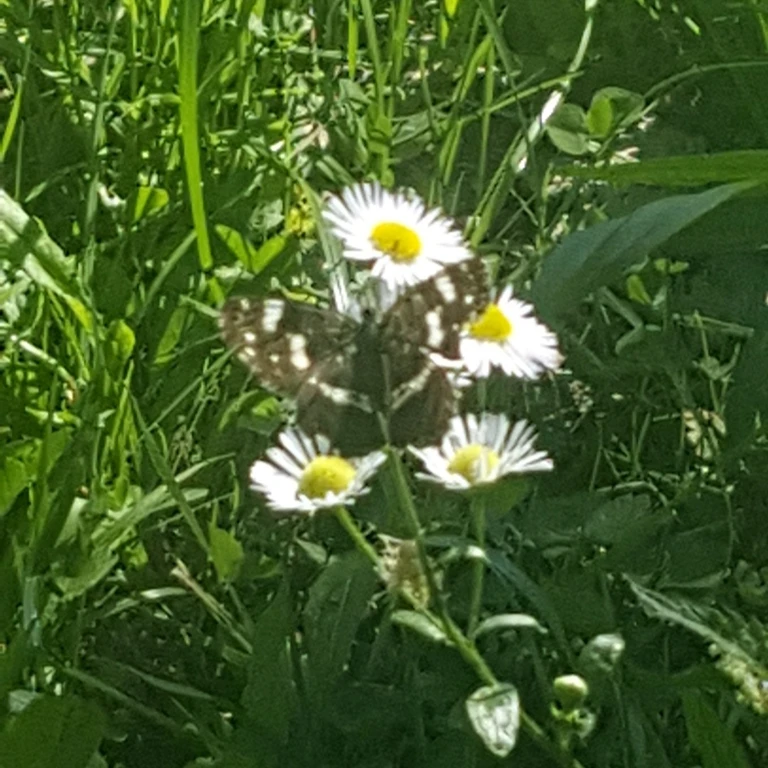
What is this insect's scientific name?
Araschnia levana
